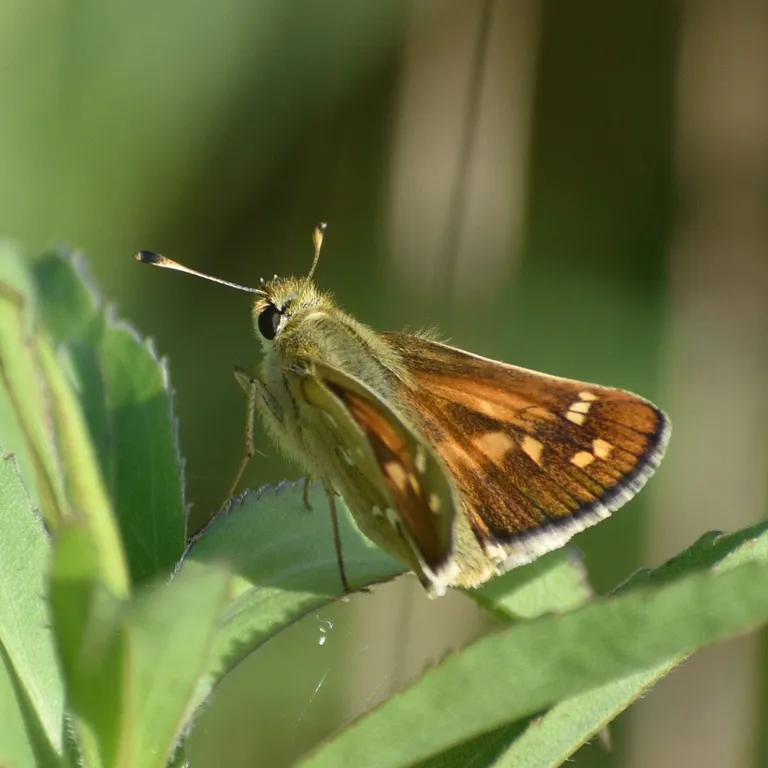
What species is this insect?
Hesperia comma
